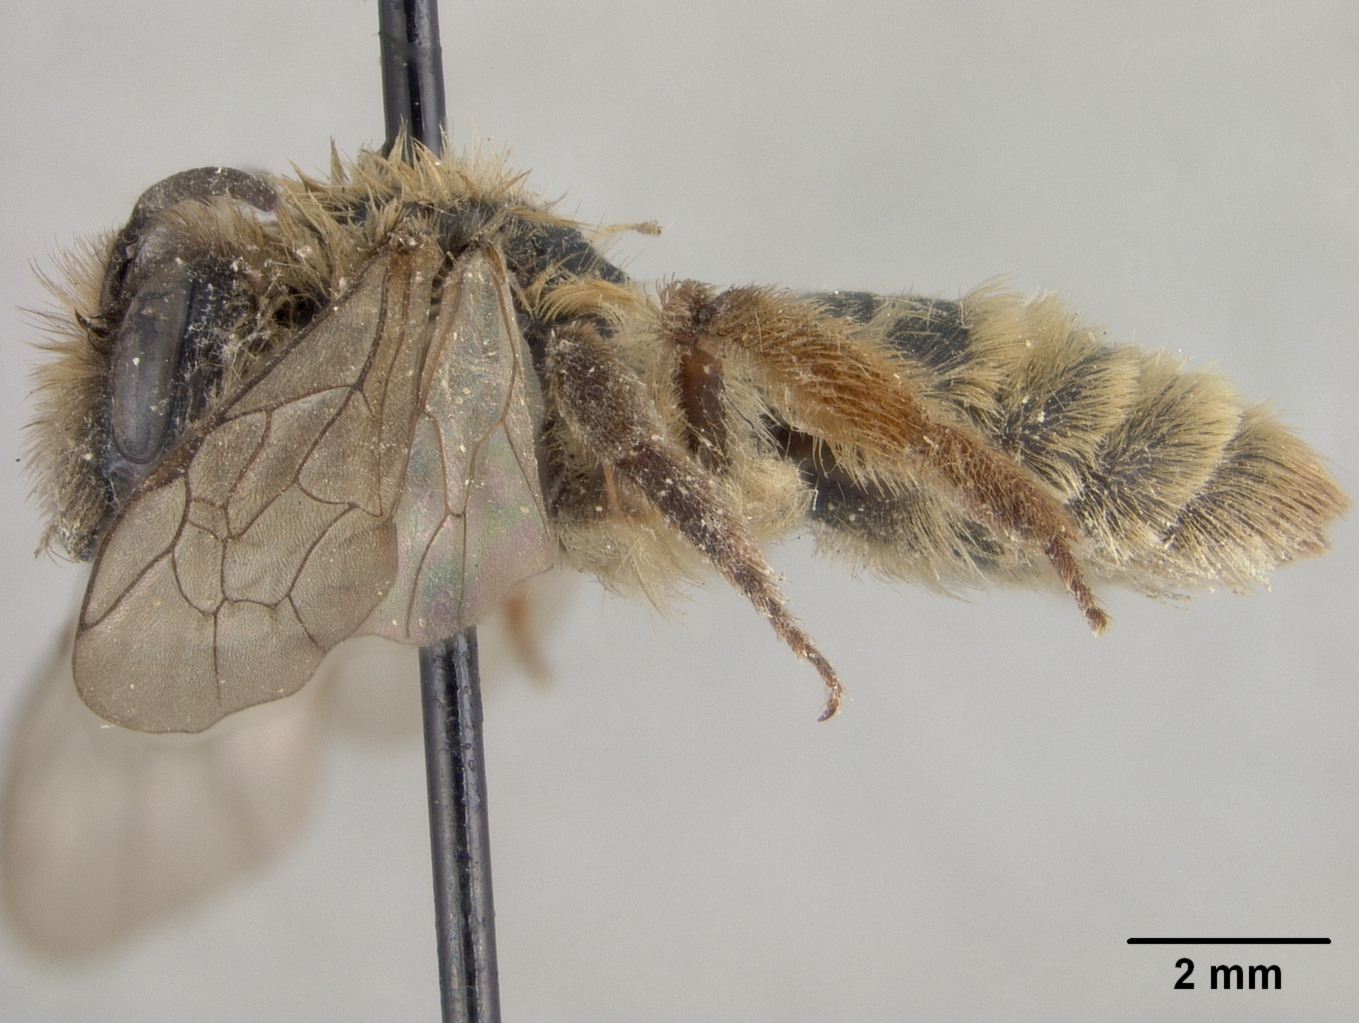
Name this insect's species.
Andrena nawaii
